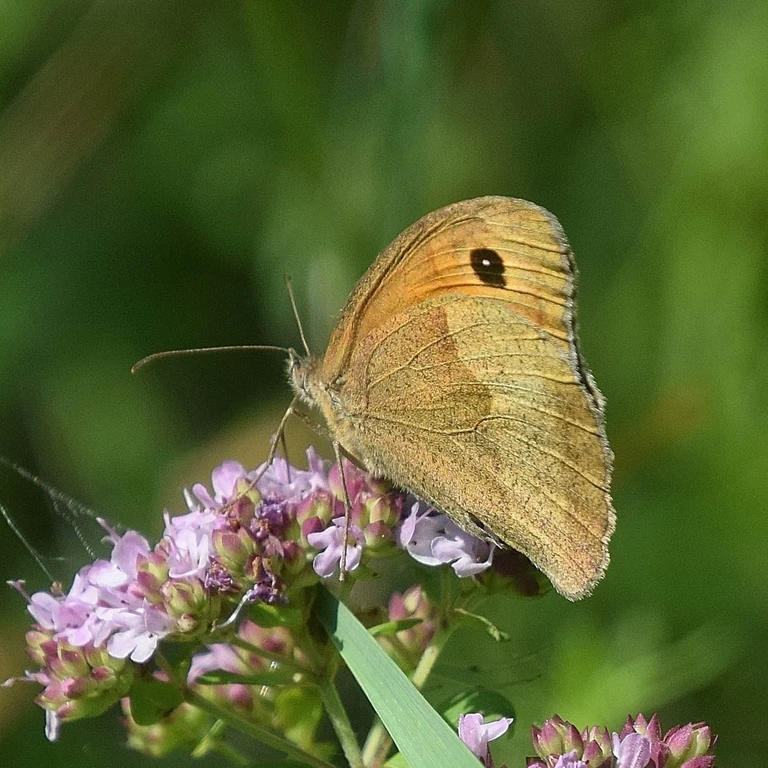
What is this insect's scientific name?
Maniola jurtina
